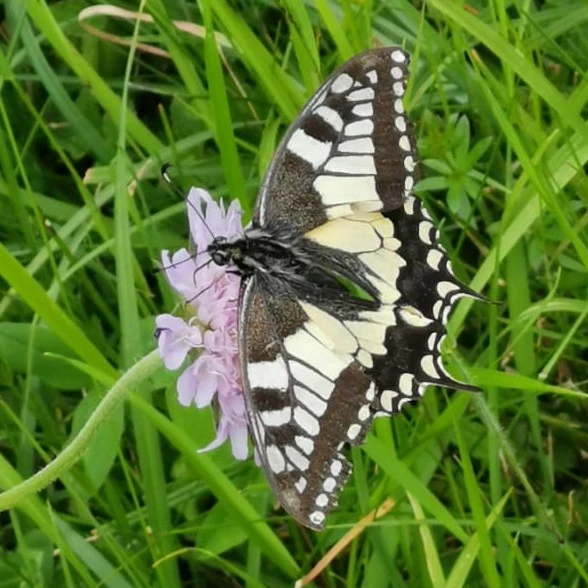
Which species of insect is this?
Papilio machaon
